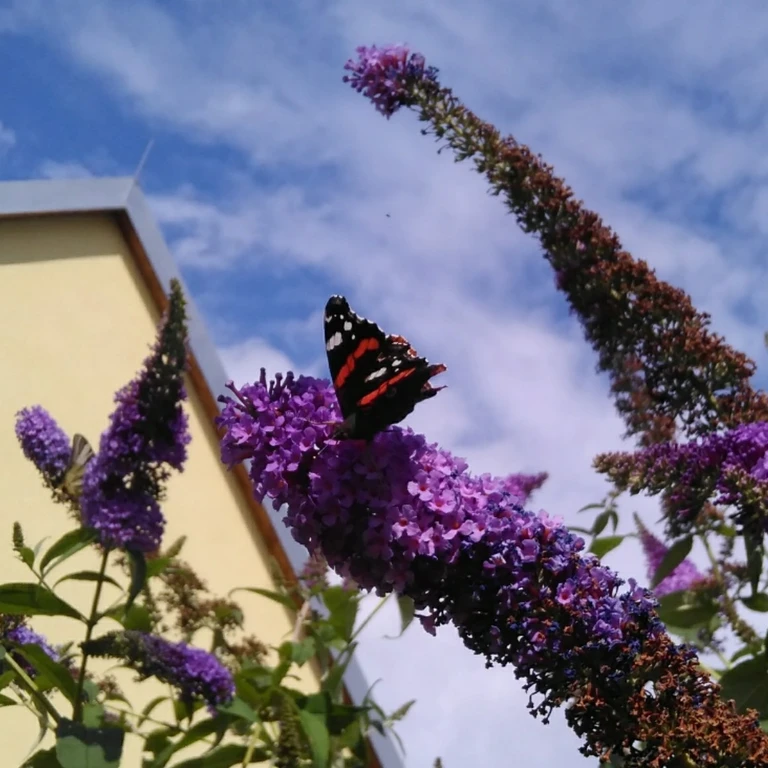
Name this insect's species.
Vanessa atalanta
